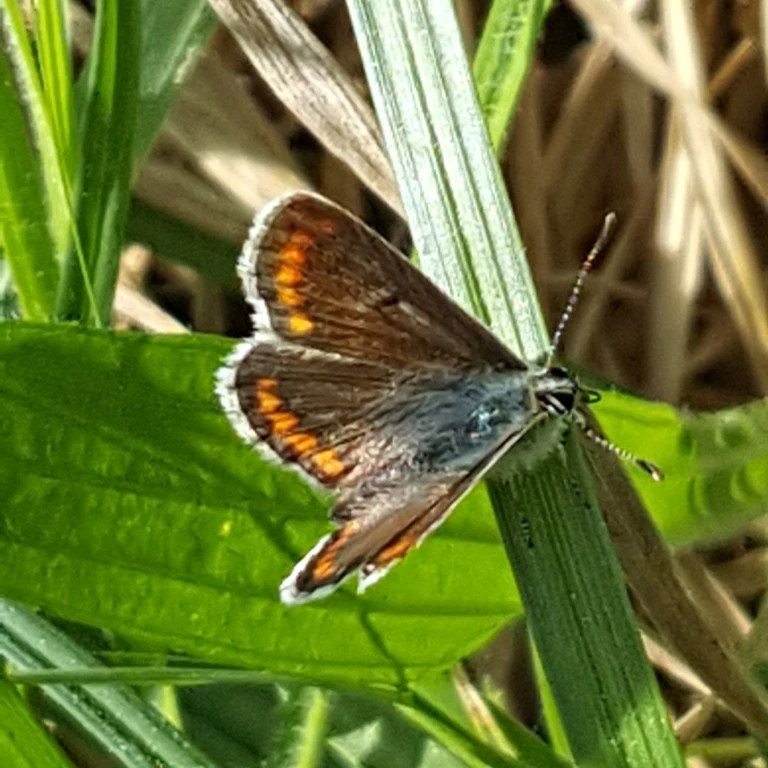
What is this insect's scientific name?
Aricia agestis/artaxerxes
